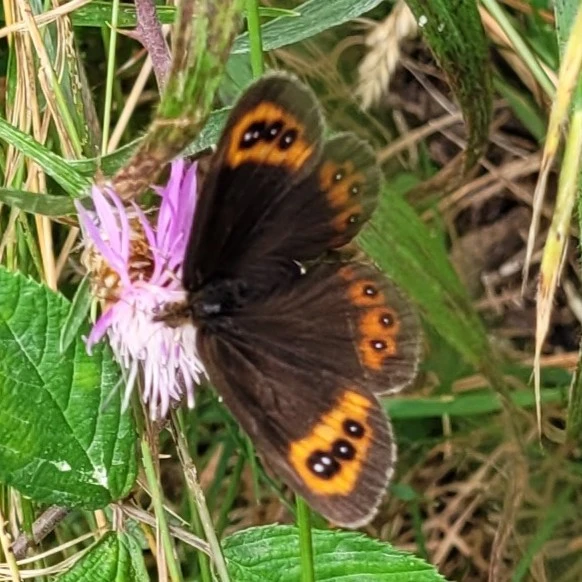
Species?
Erebia aethiops
